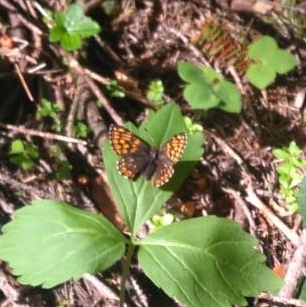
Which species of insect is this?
Hamearis lucina
